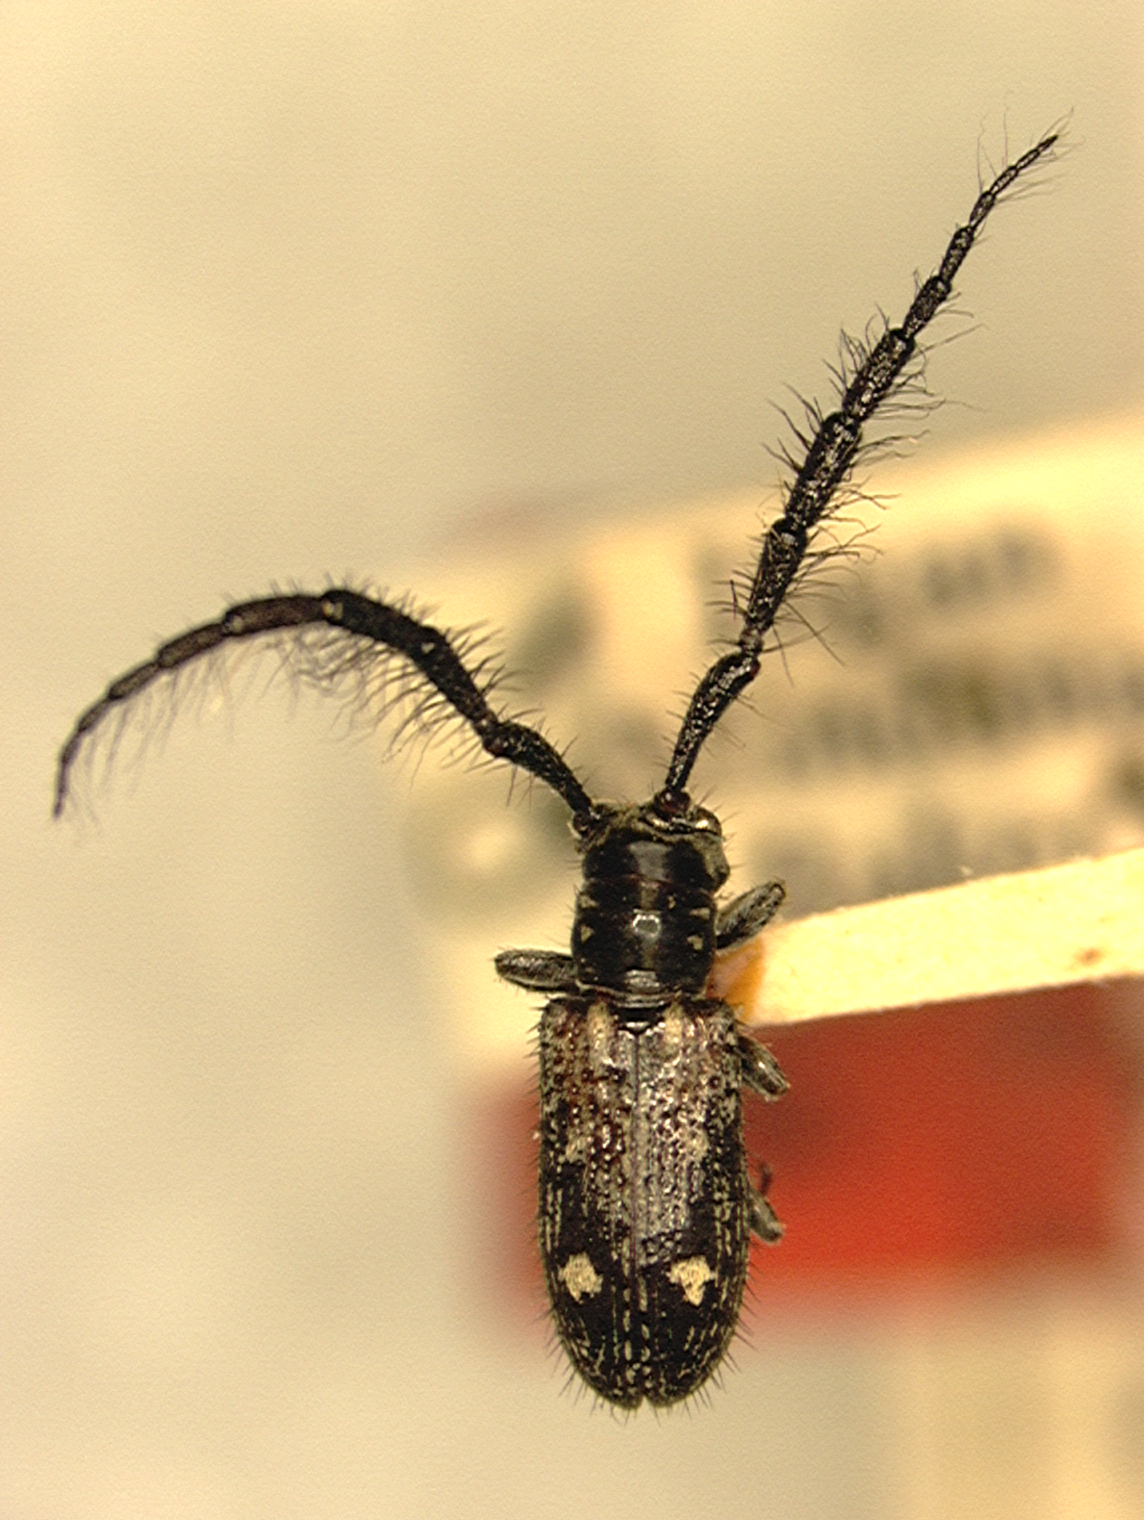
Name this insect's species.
Ebaeides hirsuta
